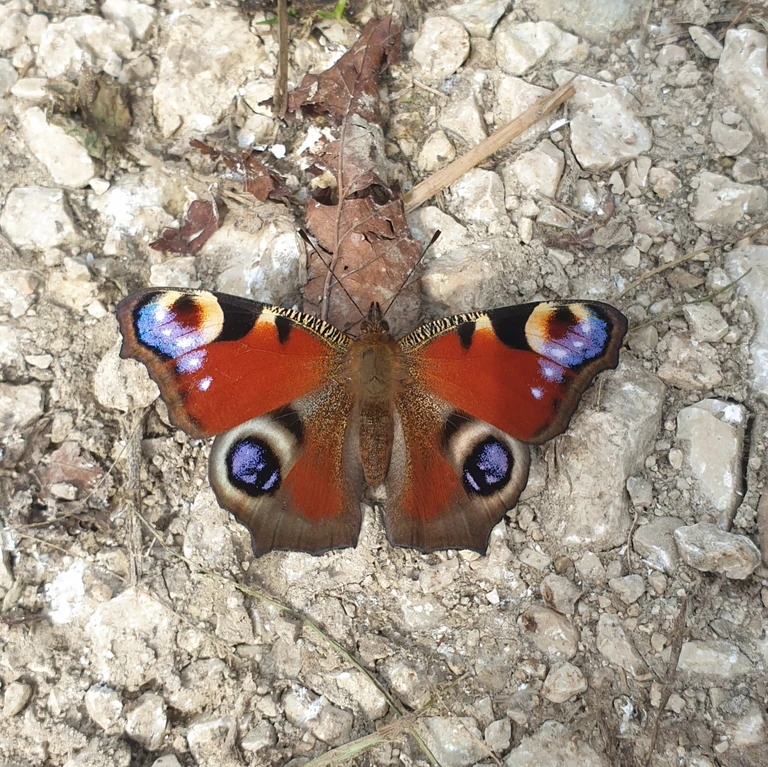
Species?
Aglais io
